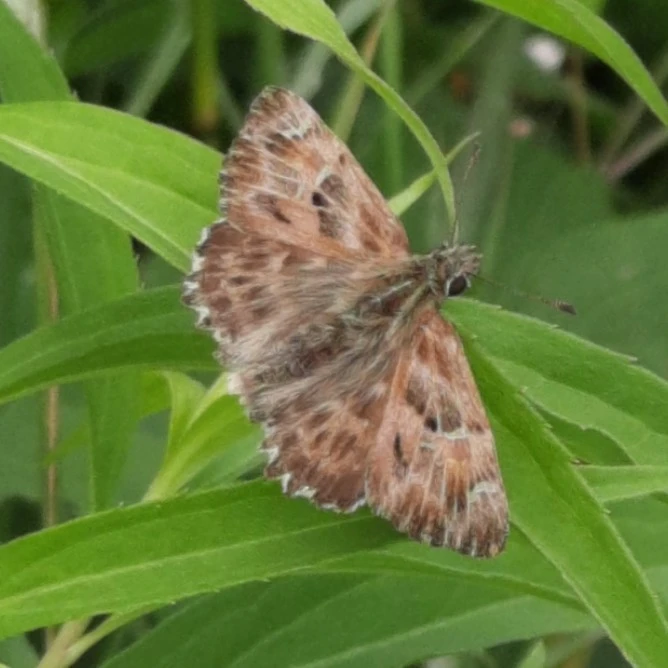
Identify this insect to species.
Carcharodus alceae
